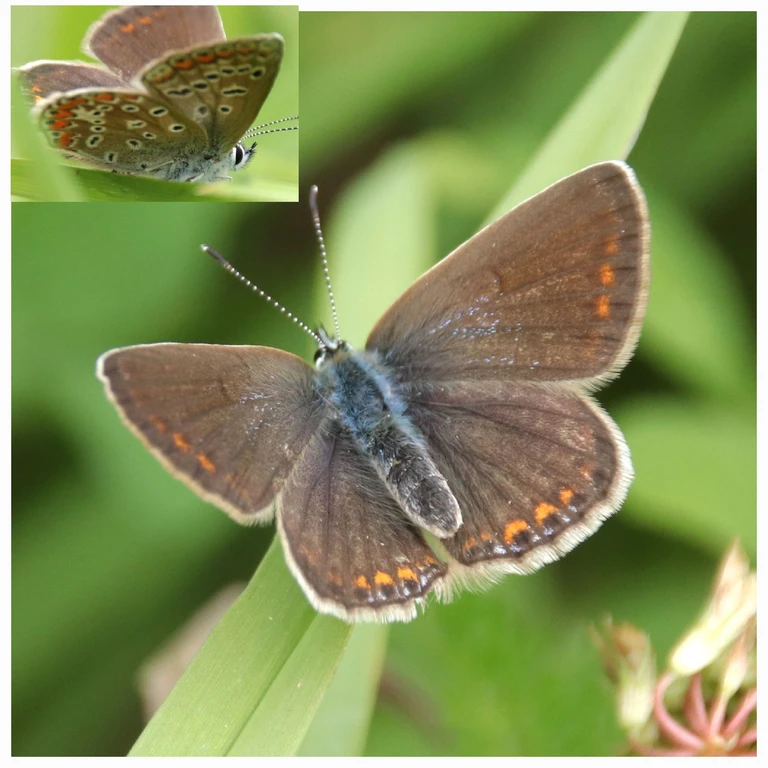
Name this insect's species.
Polyommatus icarus
